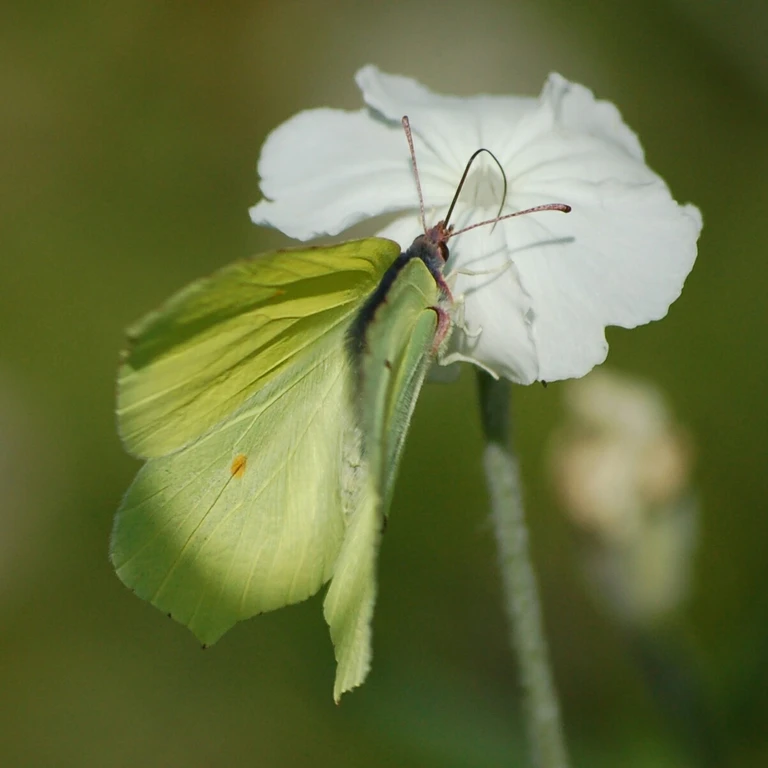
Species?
Gonepteryx rhamni
